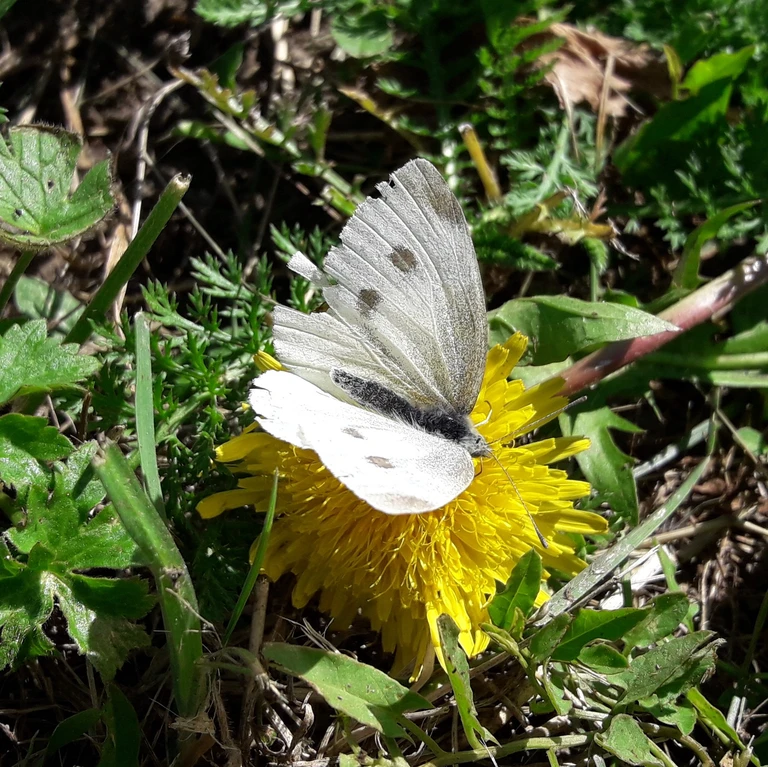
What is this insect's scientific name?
Pieris rapae
